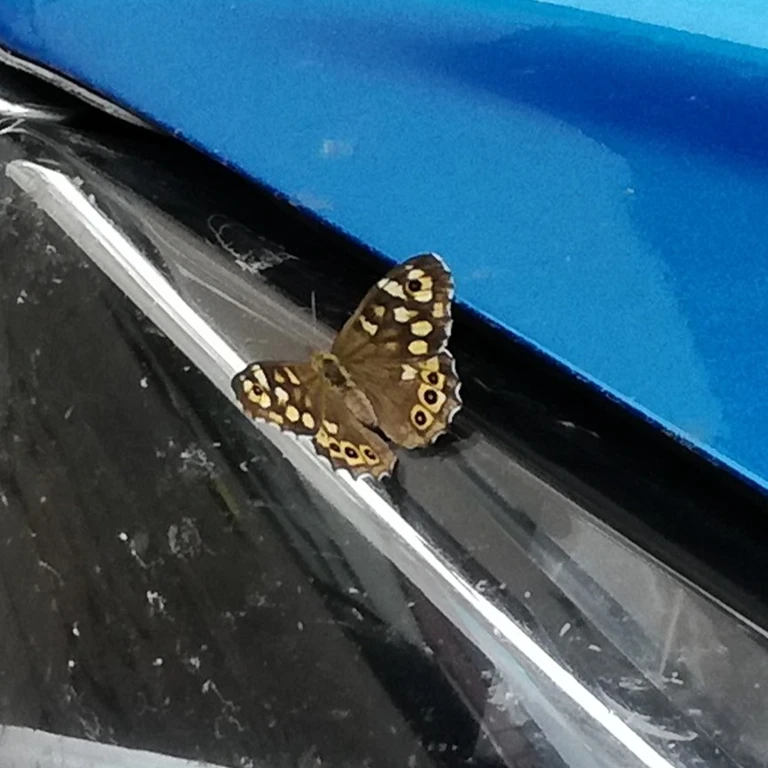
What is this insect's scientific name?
Pararge aegeria
